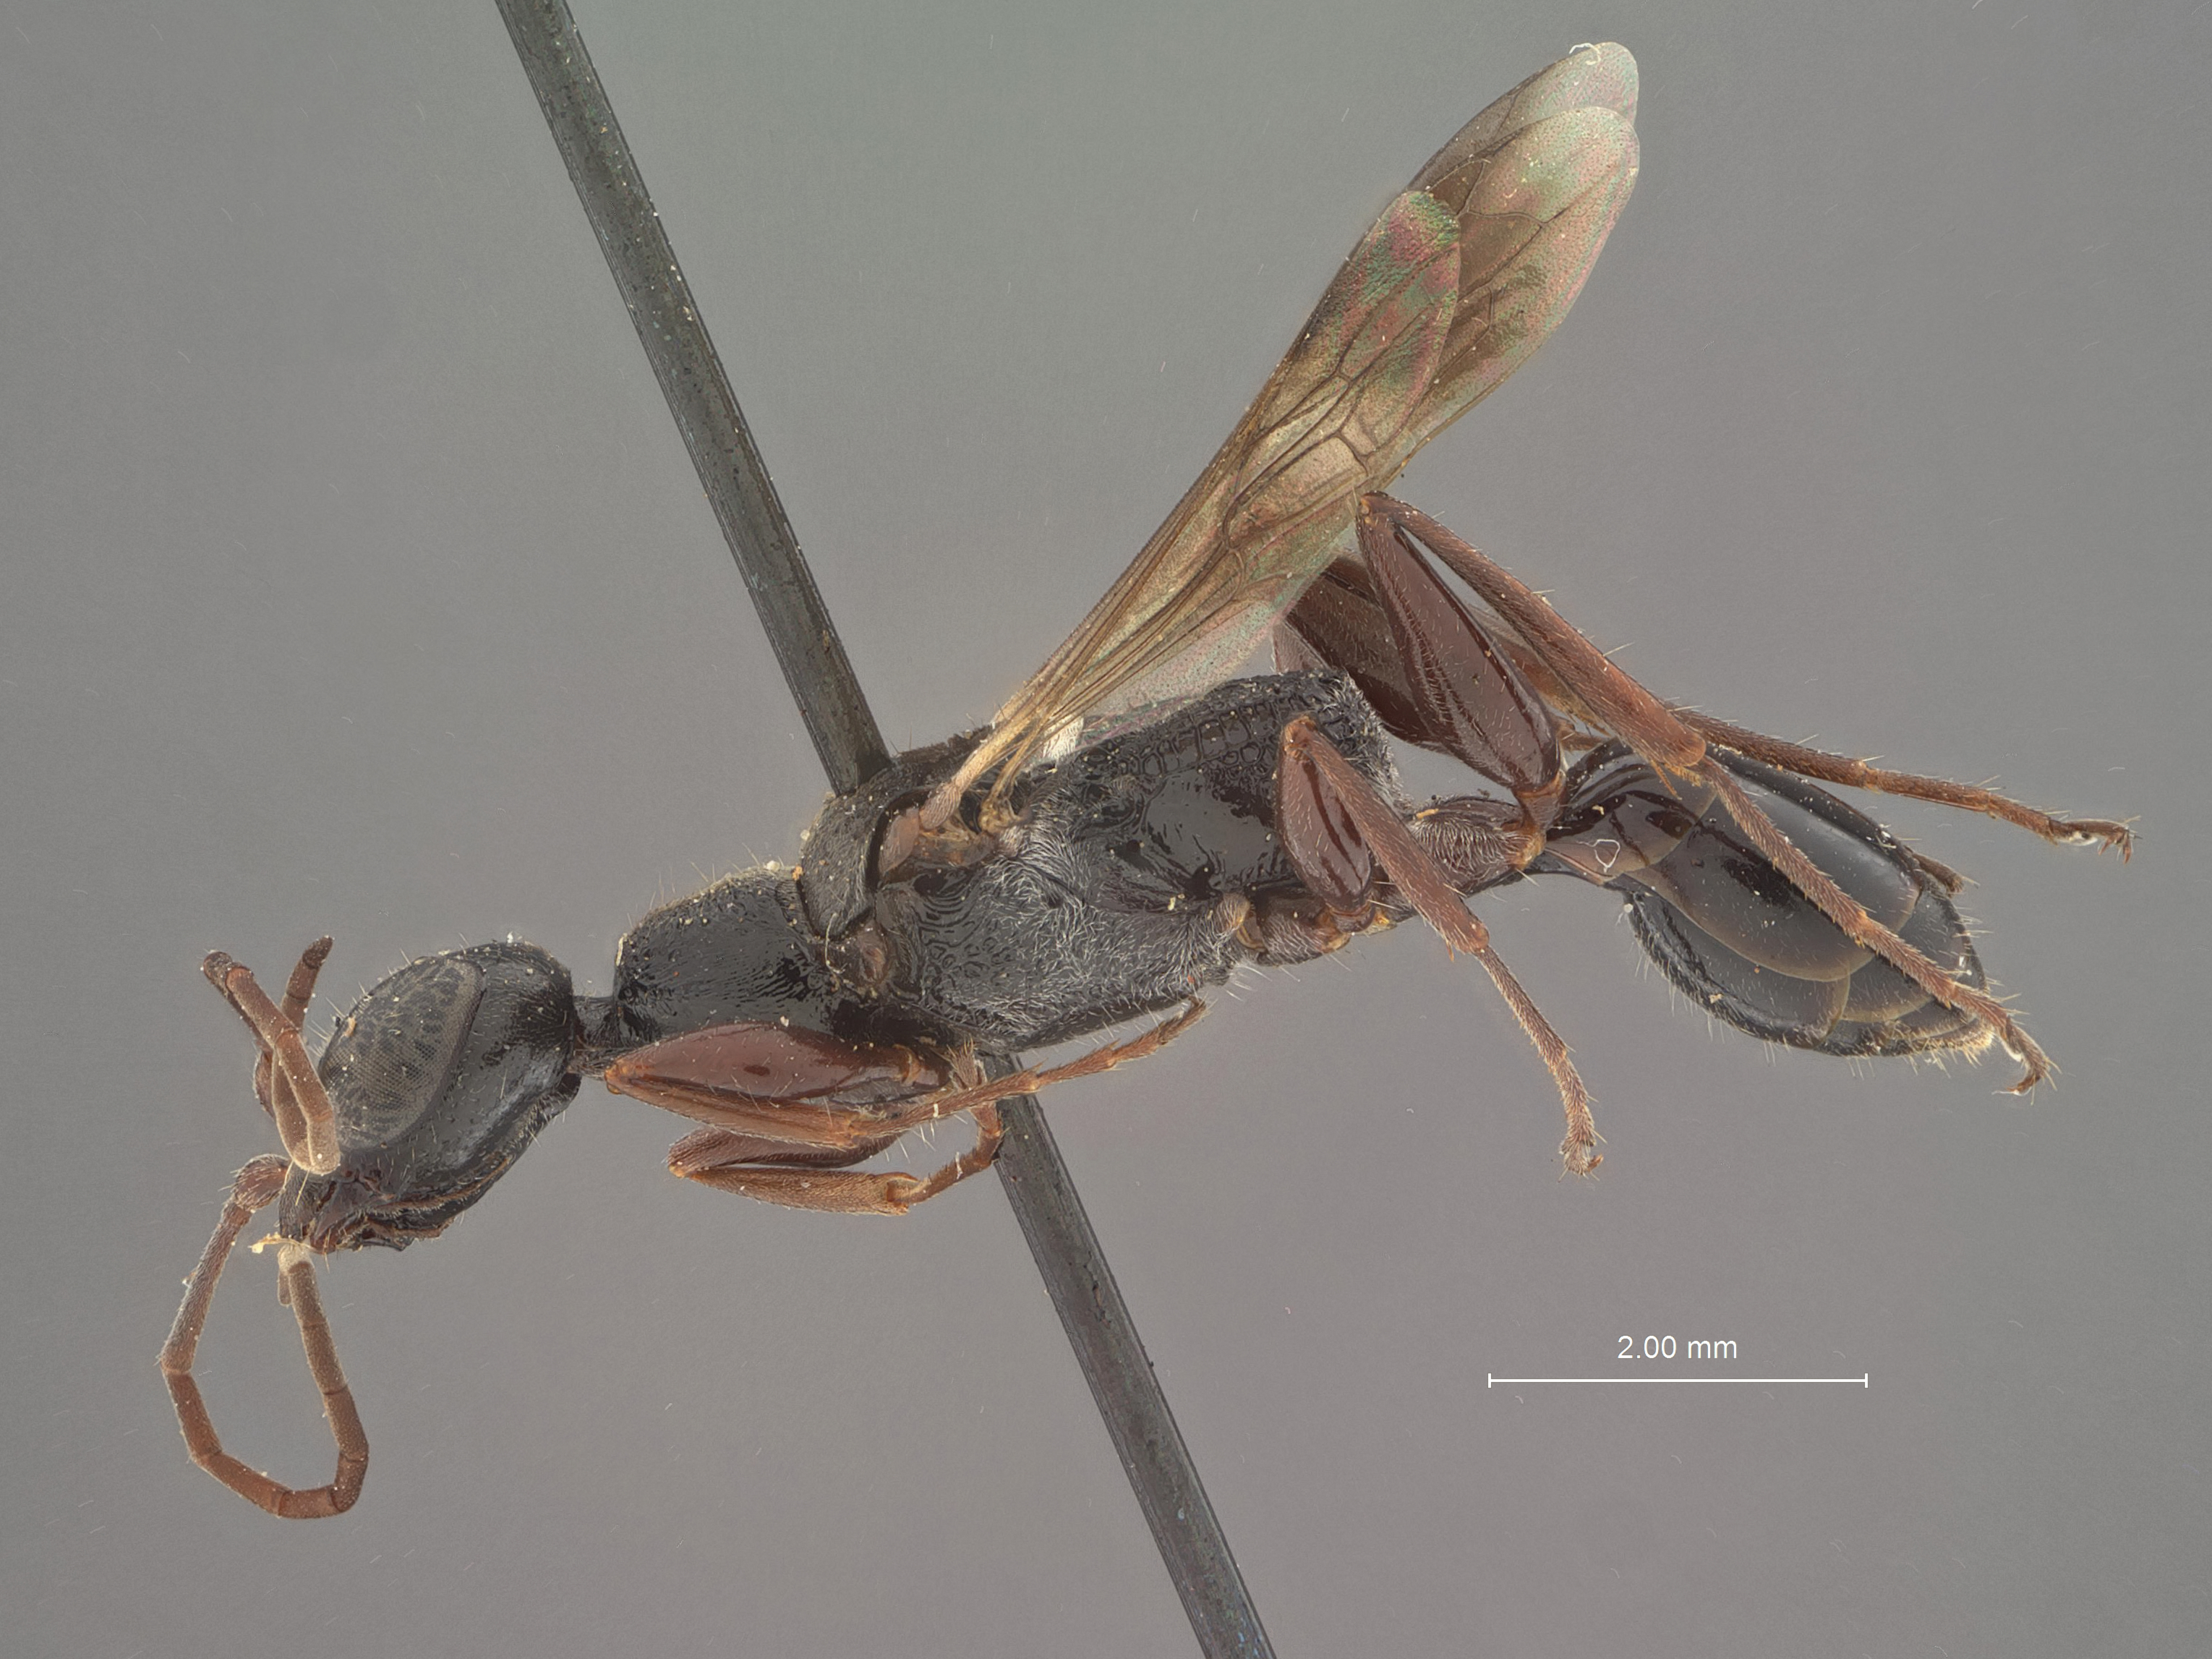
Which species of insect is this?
Rhinopsis melanognatha
